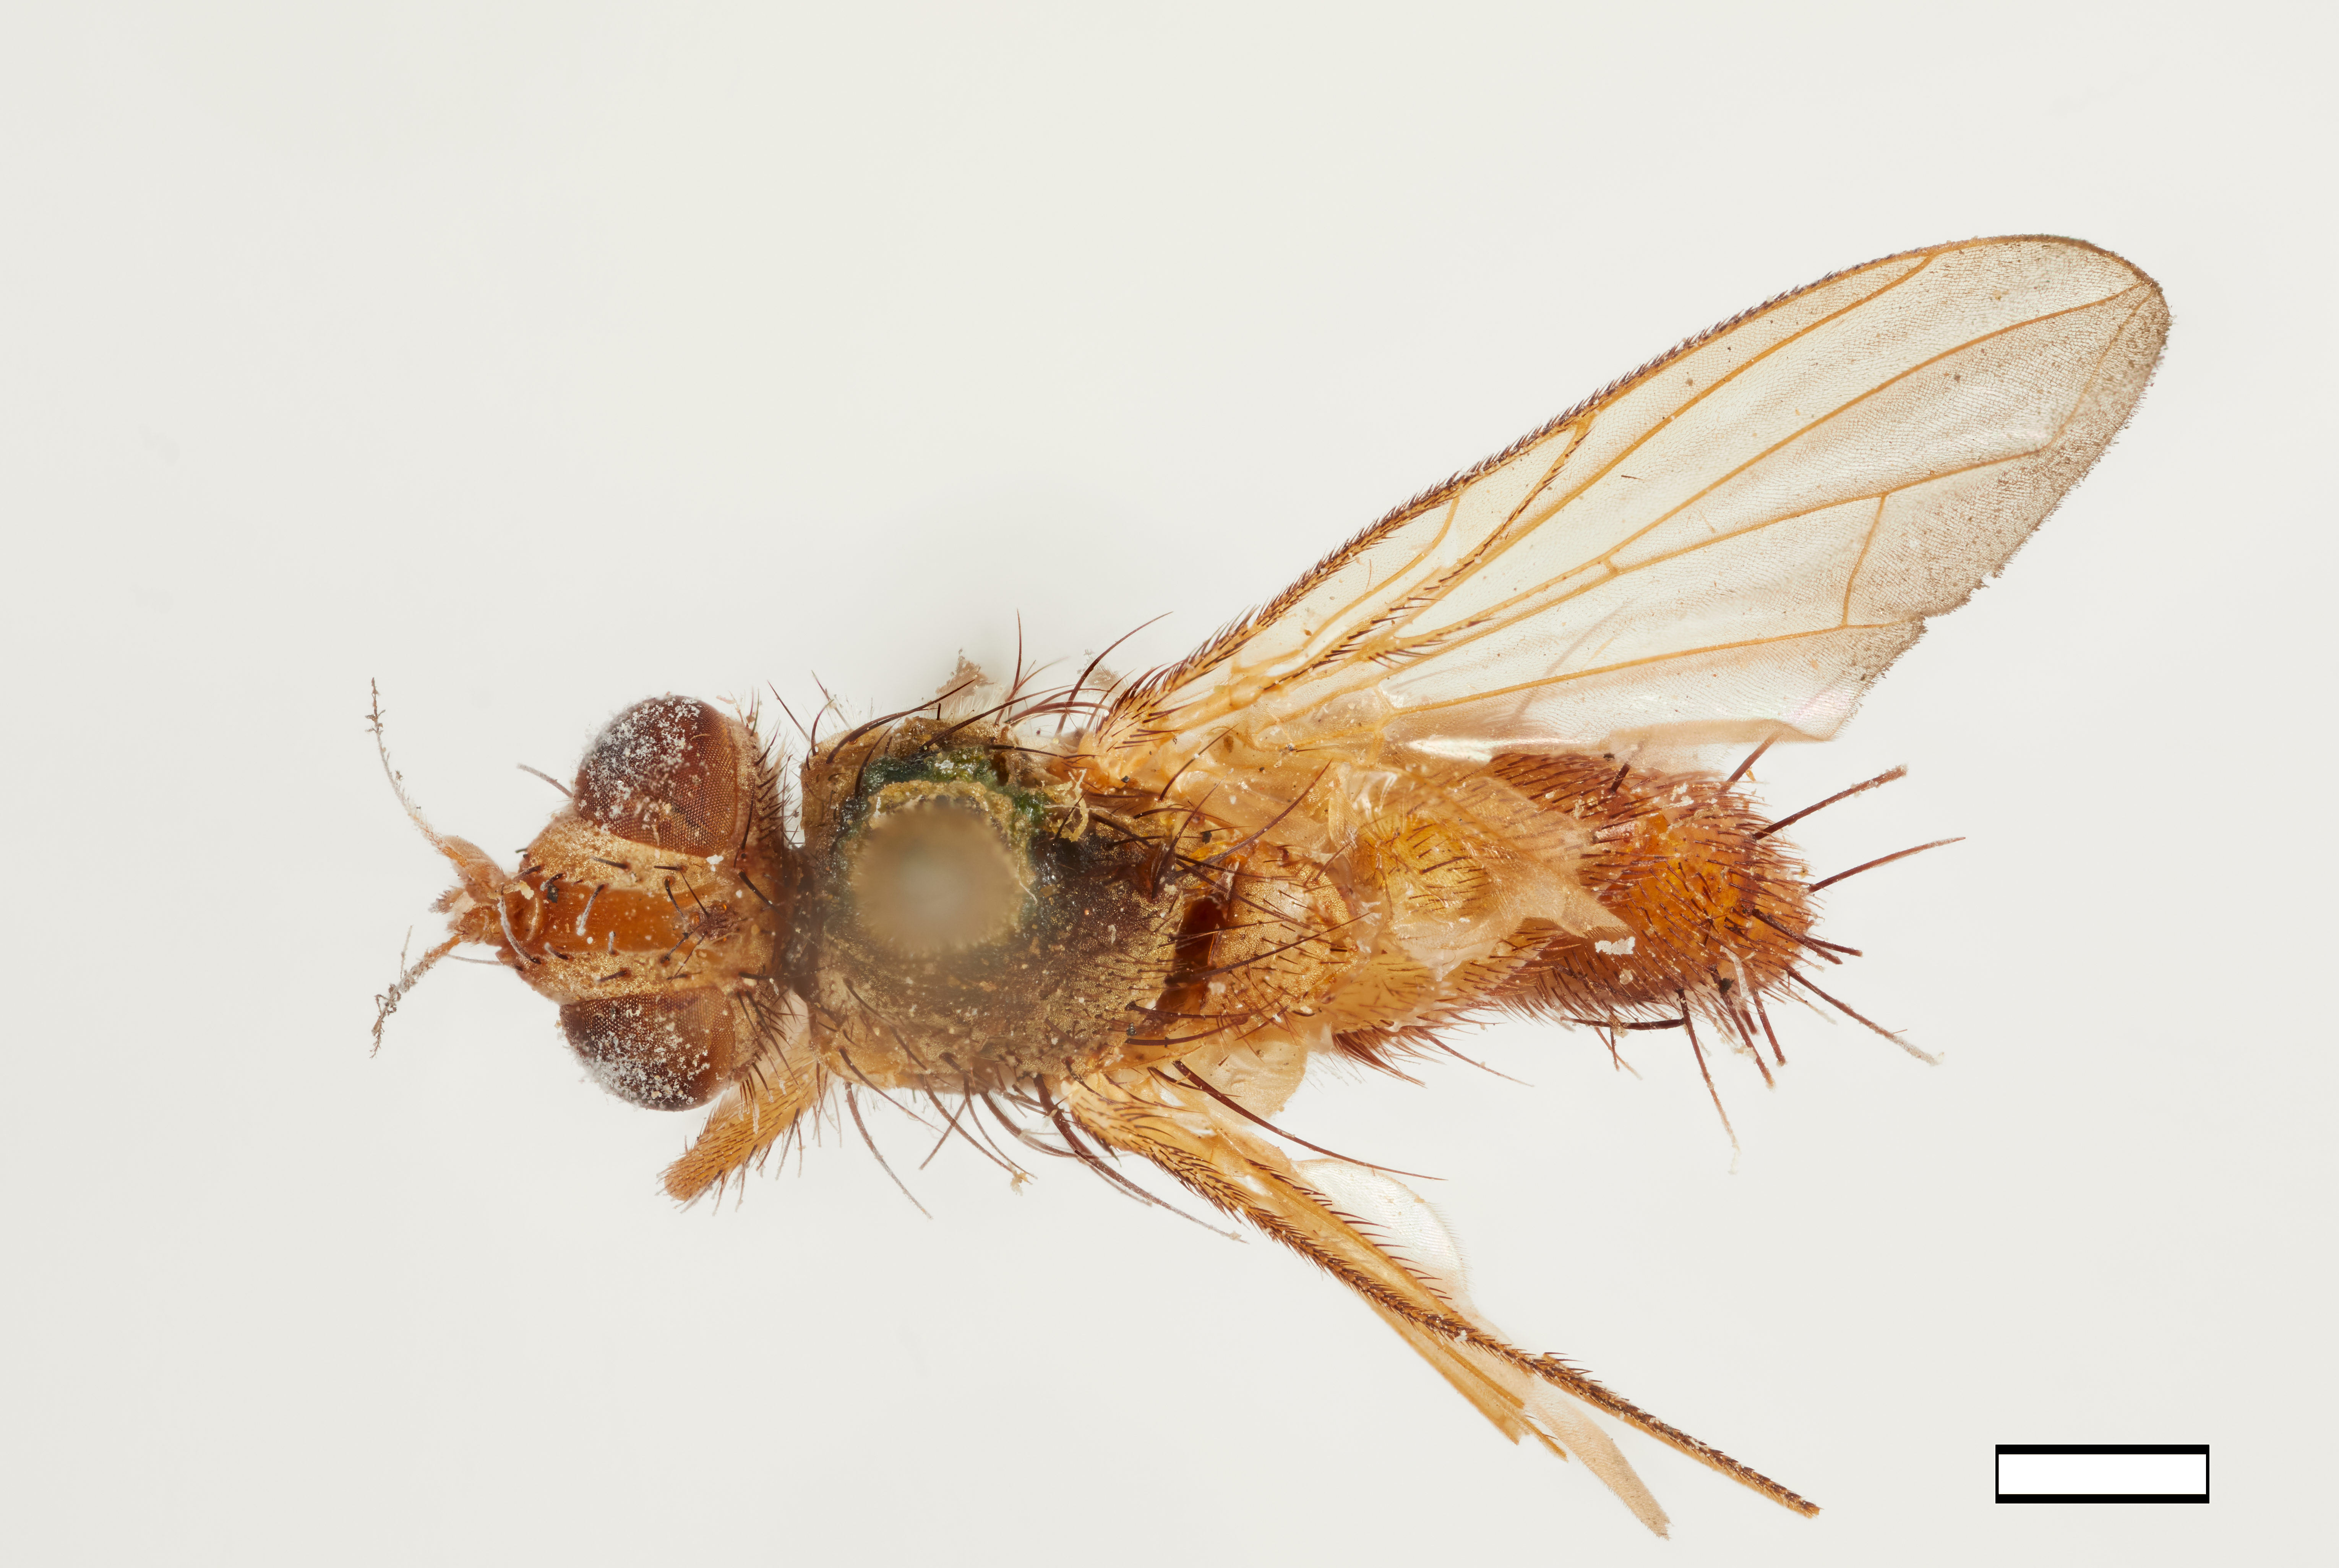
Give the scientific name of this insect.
Dejeaniopalpus texensis
